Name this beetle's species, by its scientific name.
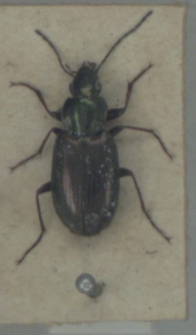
Agonum muelleri
